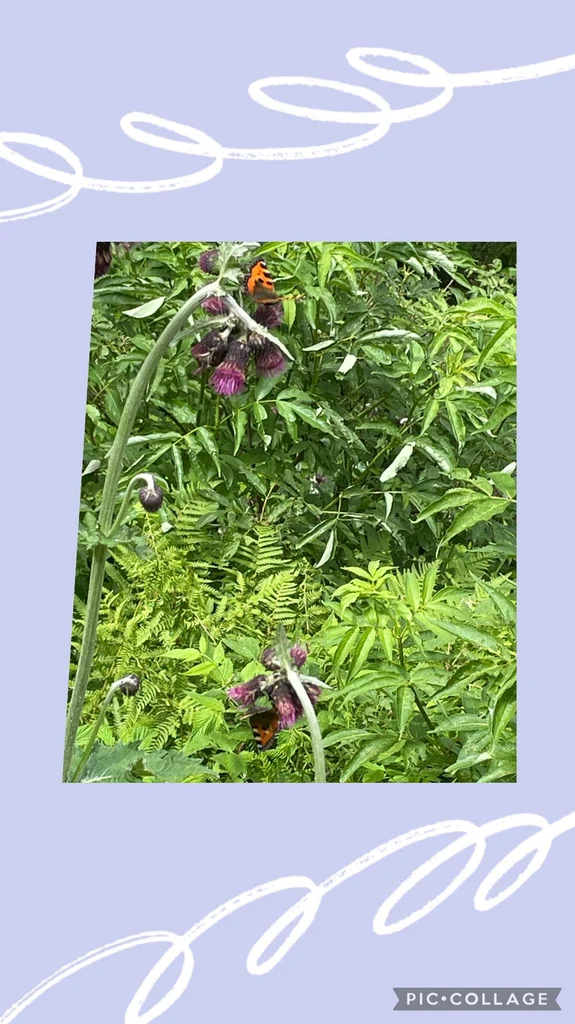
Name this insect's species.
Aglais urticae
